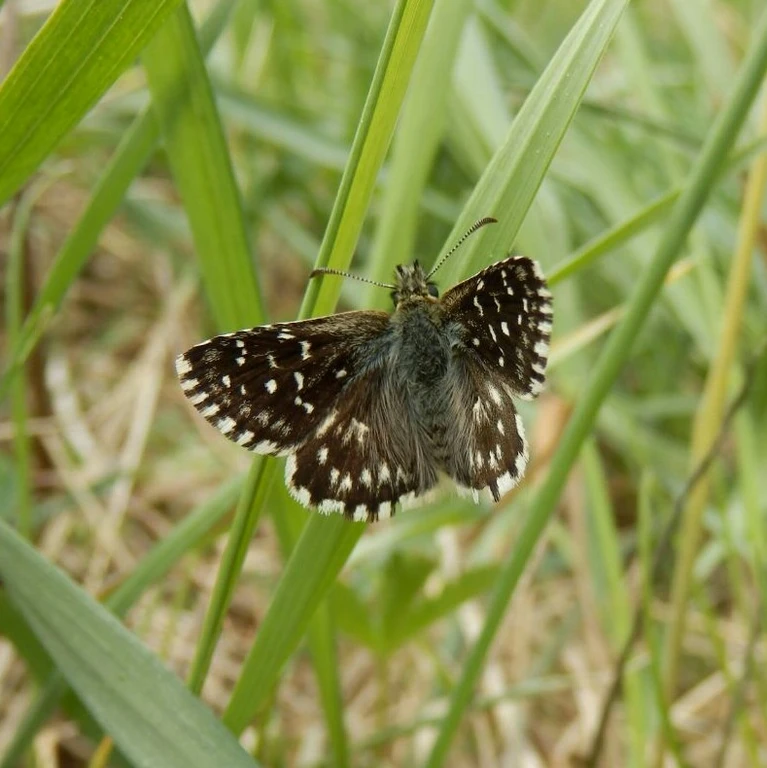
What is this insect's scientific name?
Pyrgus malvae
